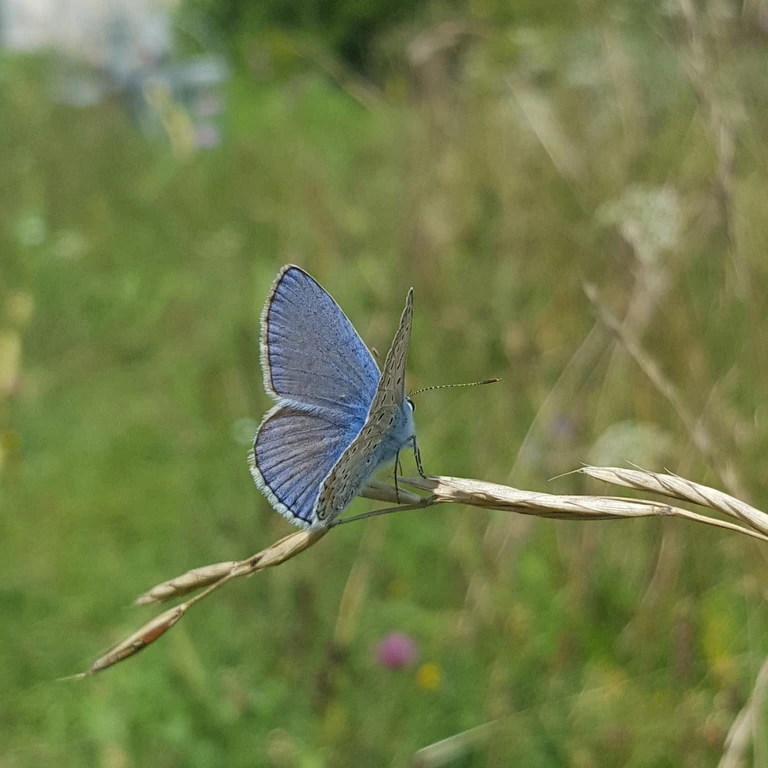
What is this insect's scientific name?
Polyommatus icarus
